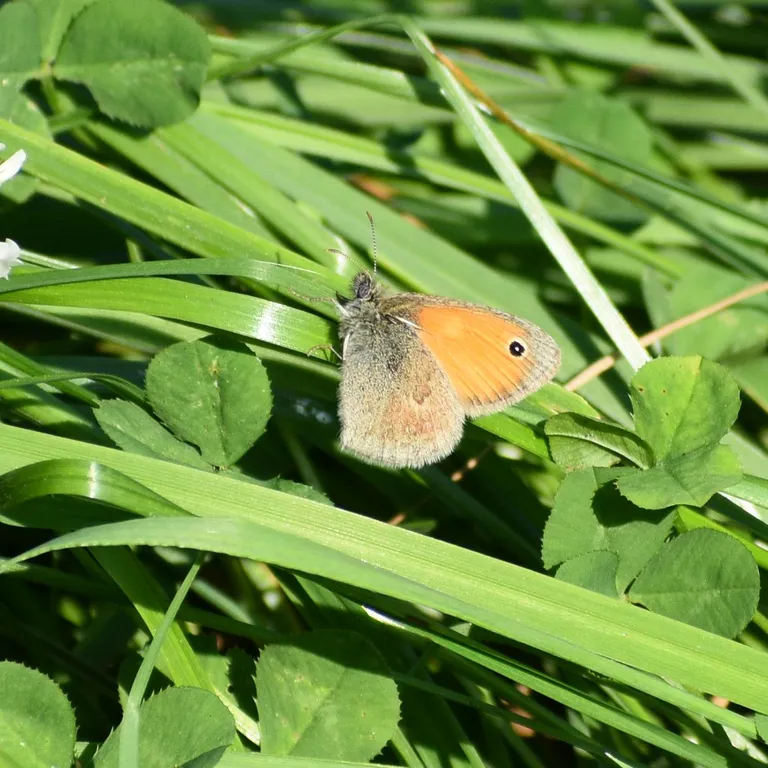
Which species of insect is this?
Coenonympha pamphilus
